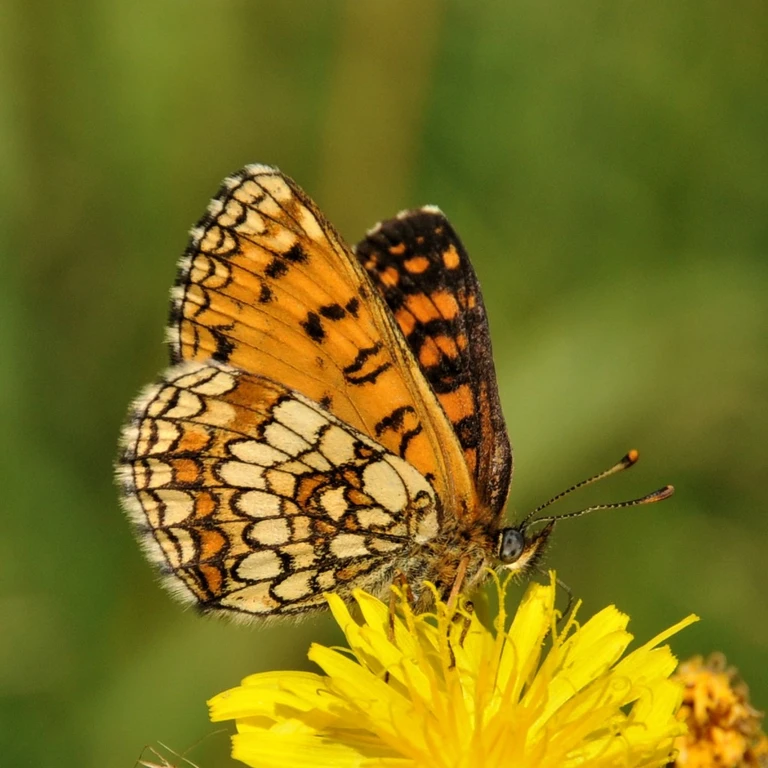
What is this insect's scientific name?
Melitaea athalia
